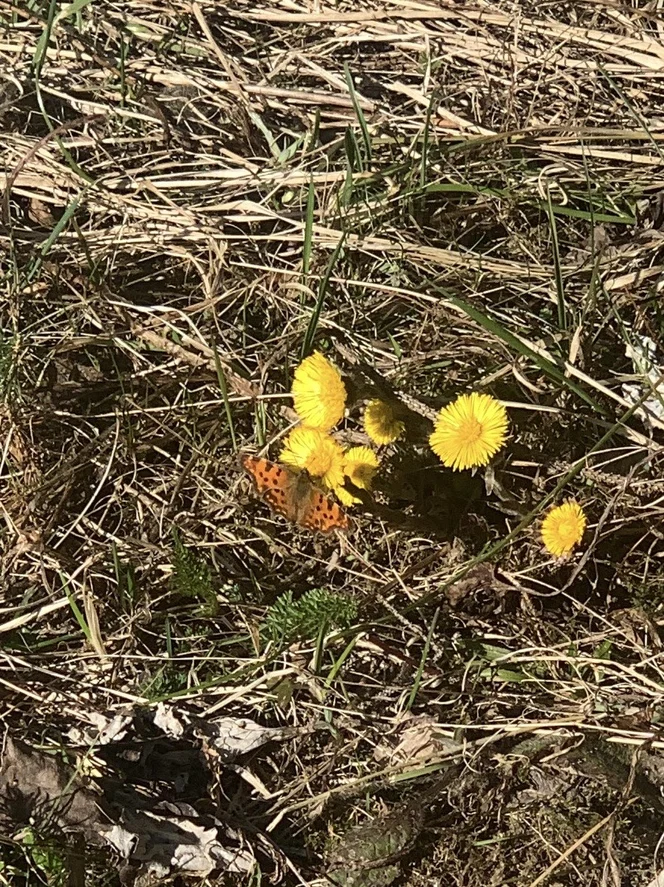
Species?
Polygonia c-album
